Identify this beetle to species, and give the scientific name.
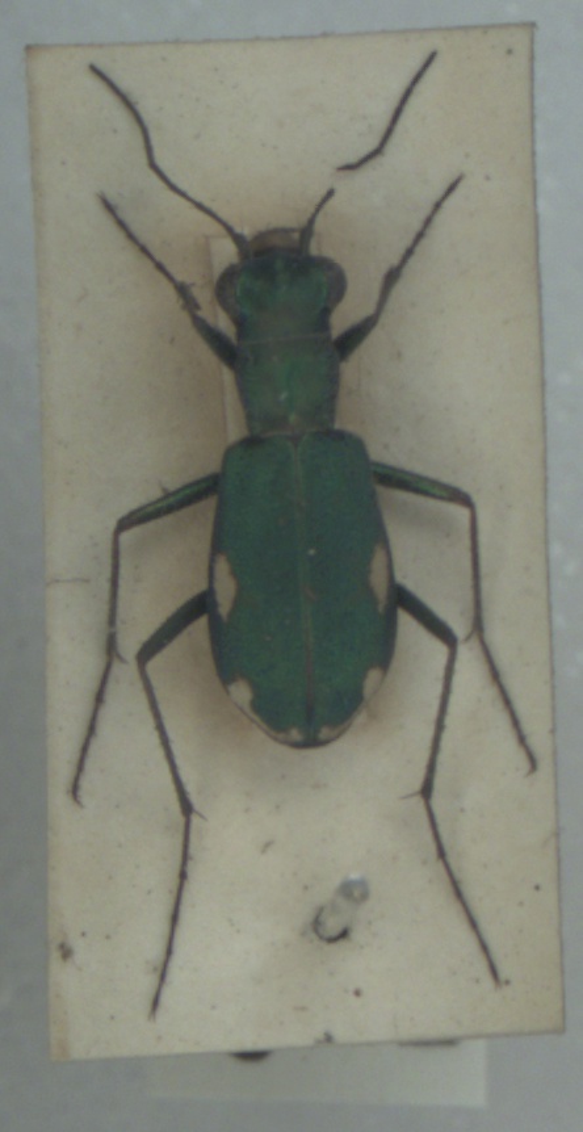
Cylindera germanica
